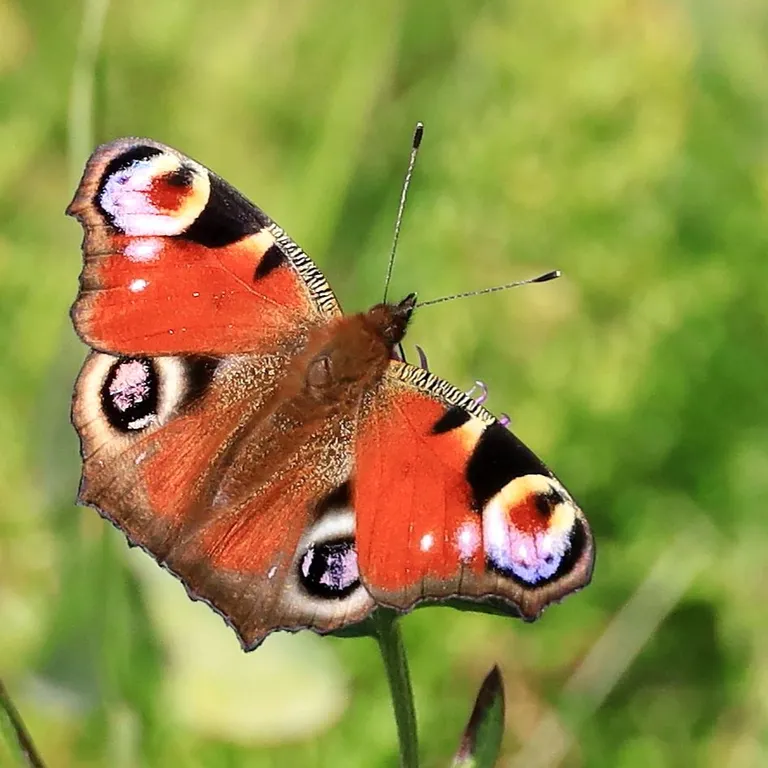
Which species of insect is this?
Aglais io
